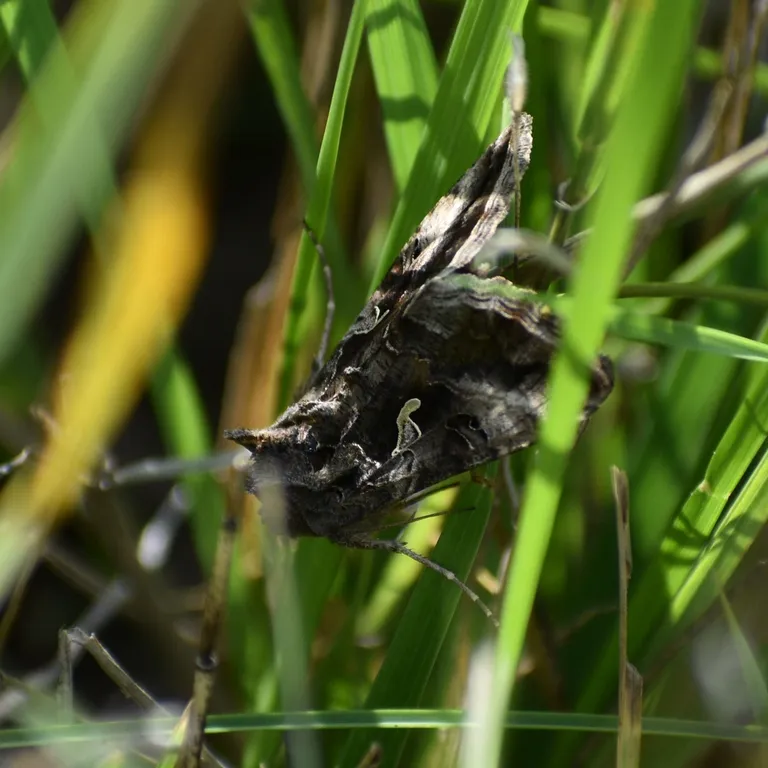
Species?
Autographa gamma
